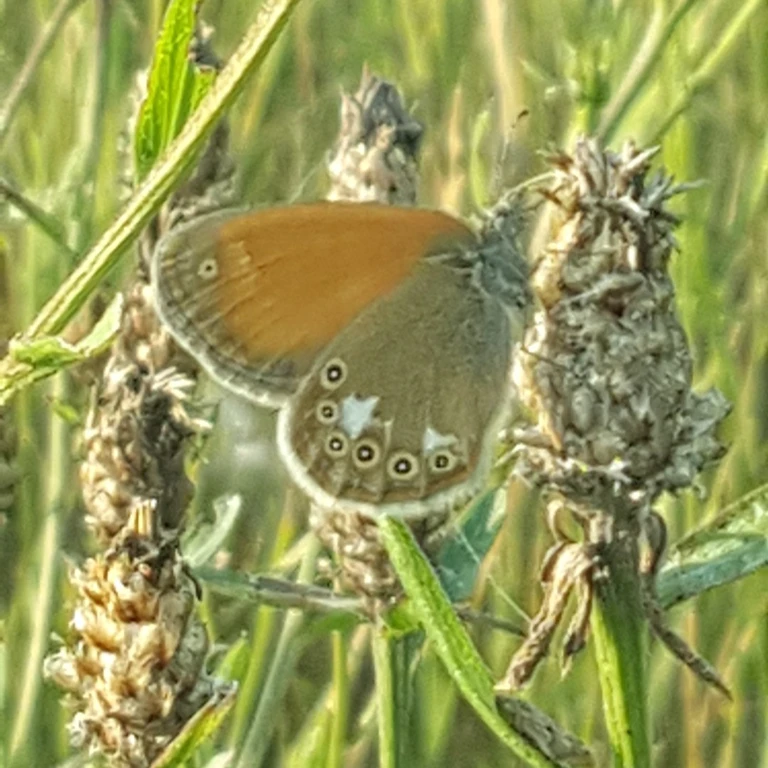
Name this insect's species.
Coenonympha glycerion (also Coenonympha iphis)
